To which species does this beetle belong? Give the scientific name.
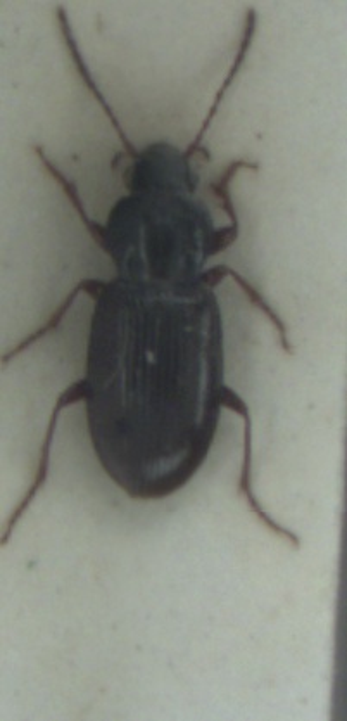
Pterostichus strenuus
